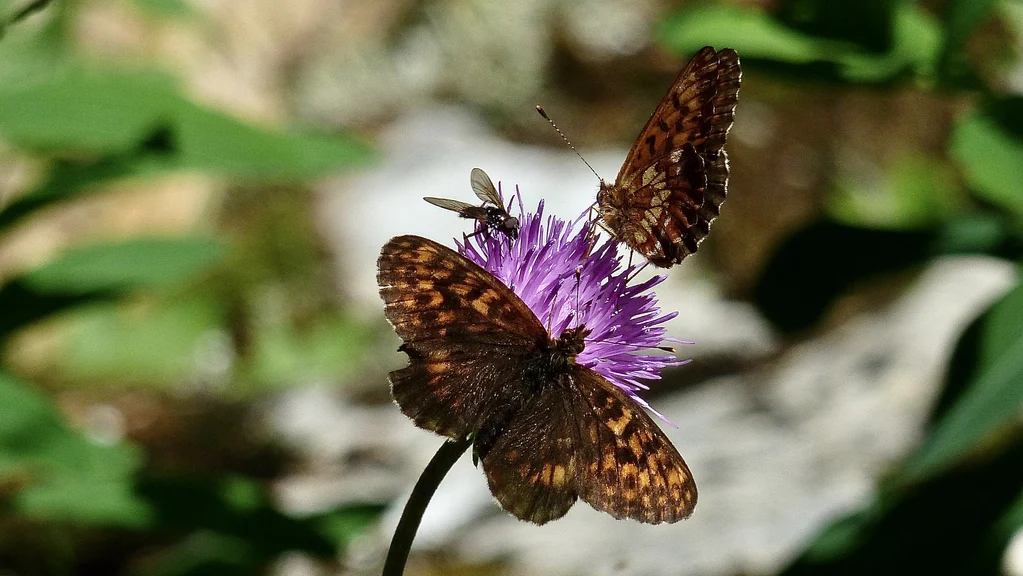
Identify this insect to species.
Boloria thore
